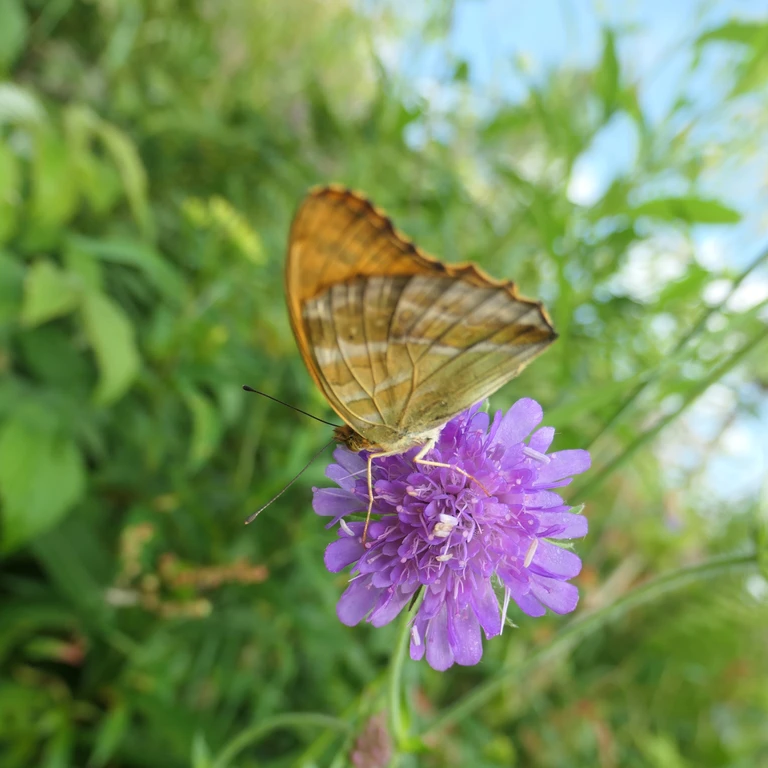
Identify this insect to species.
Argynnis paphia
